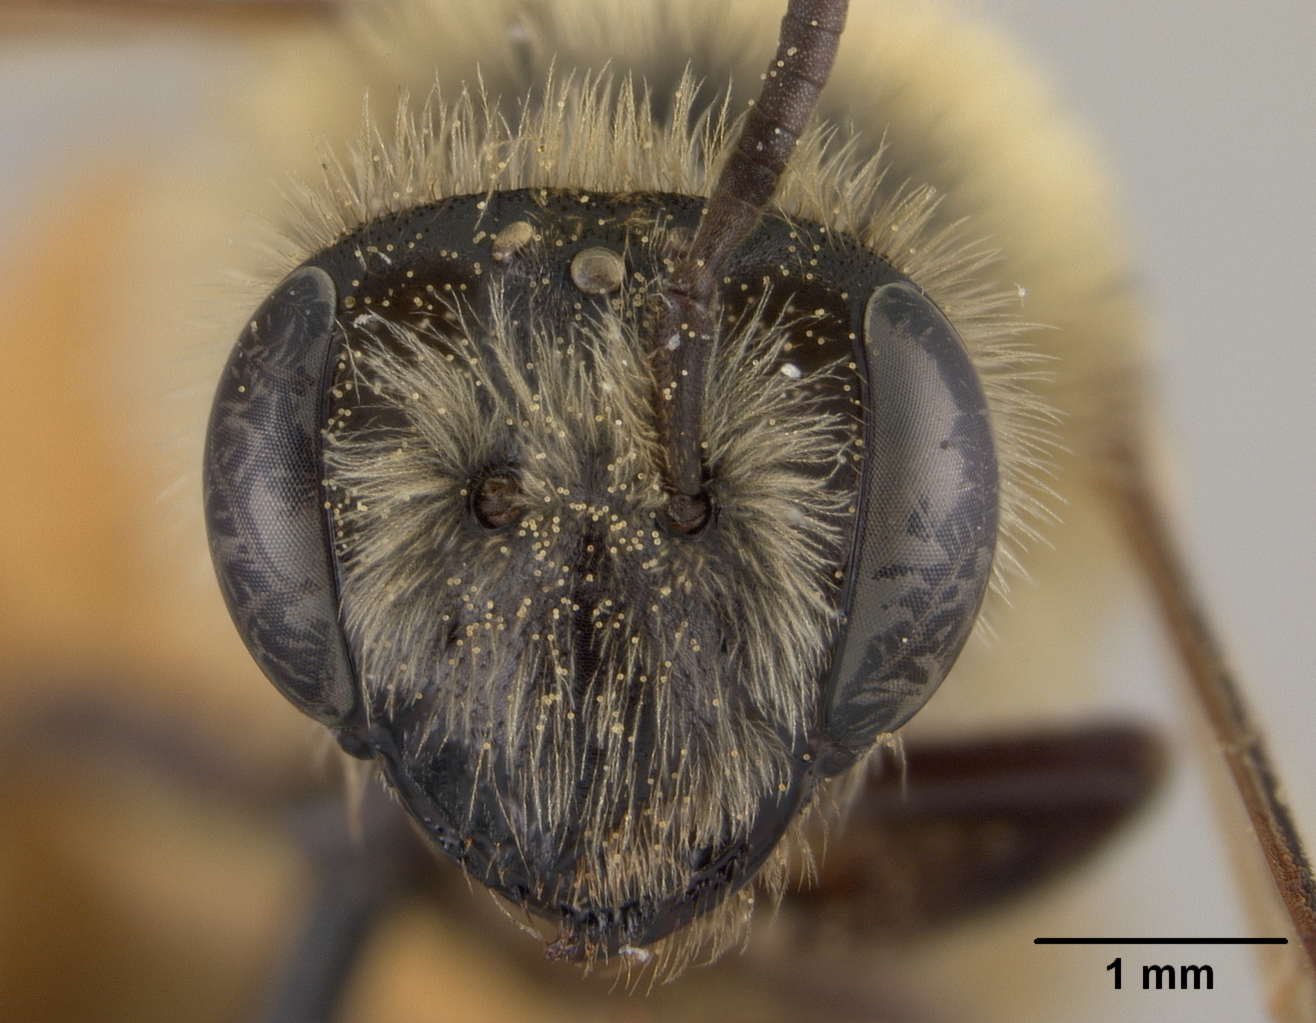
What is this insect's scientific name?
Andrena asteroides
